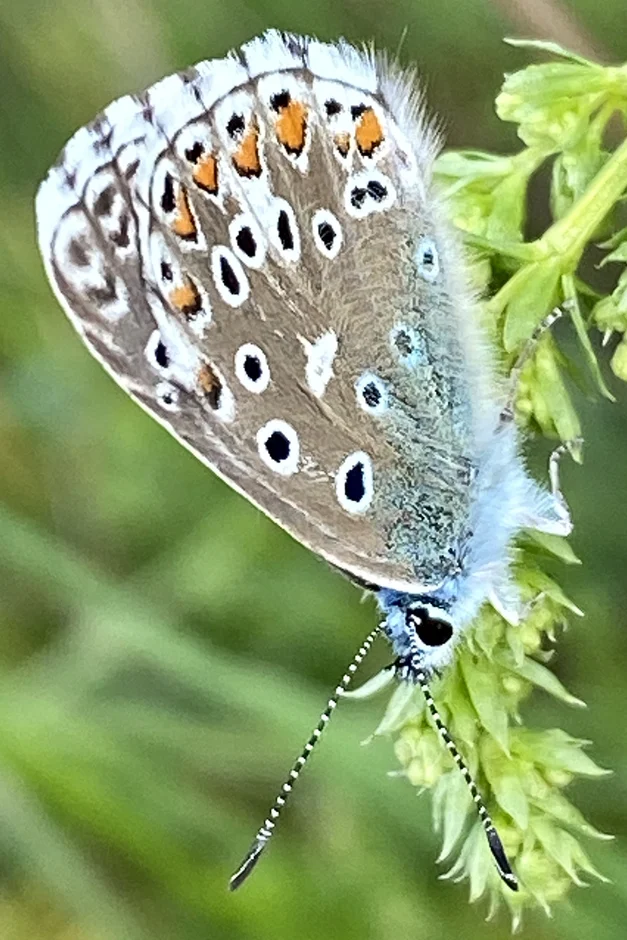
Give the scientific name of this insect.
Lysandra bellargus
